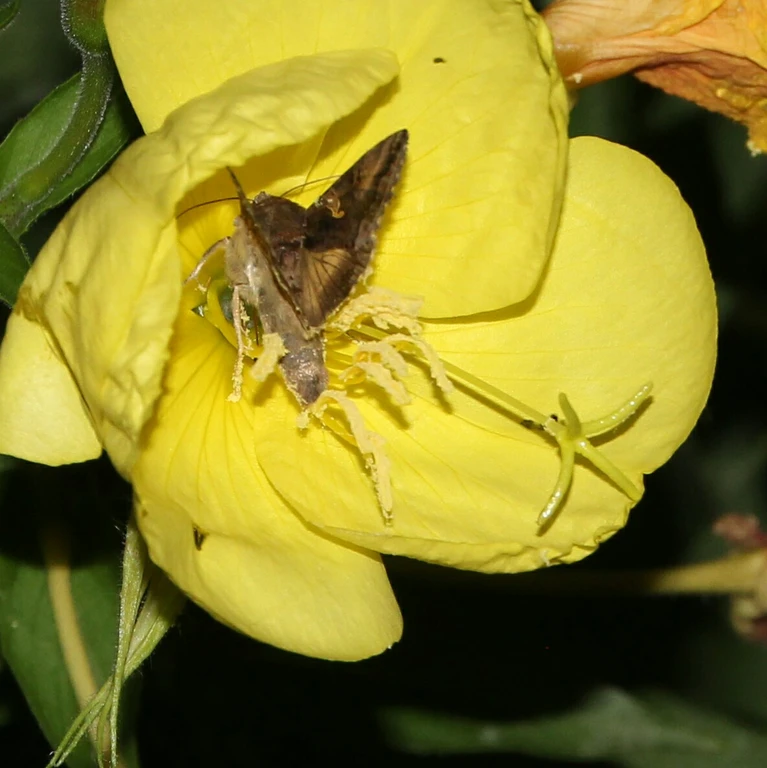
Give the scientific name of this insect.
Autographa gamma
